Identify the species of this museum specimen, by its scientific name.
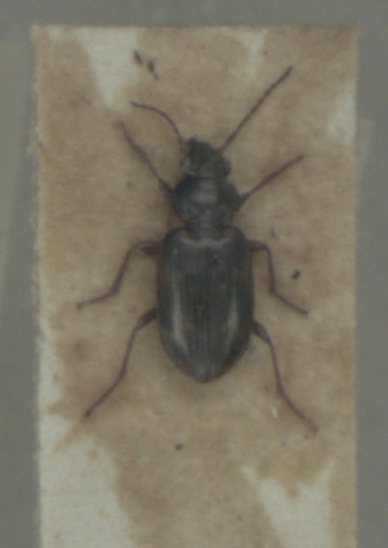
Bembidion varium
